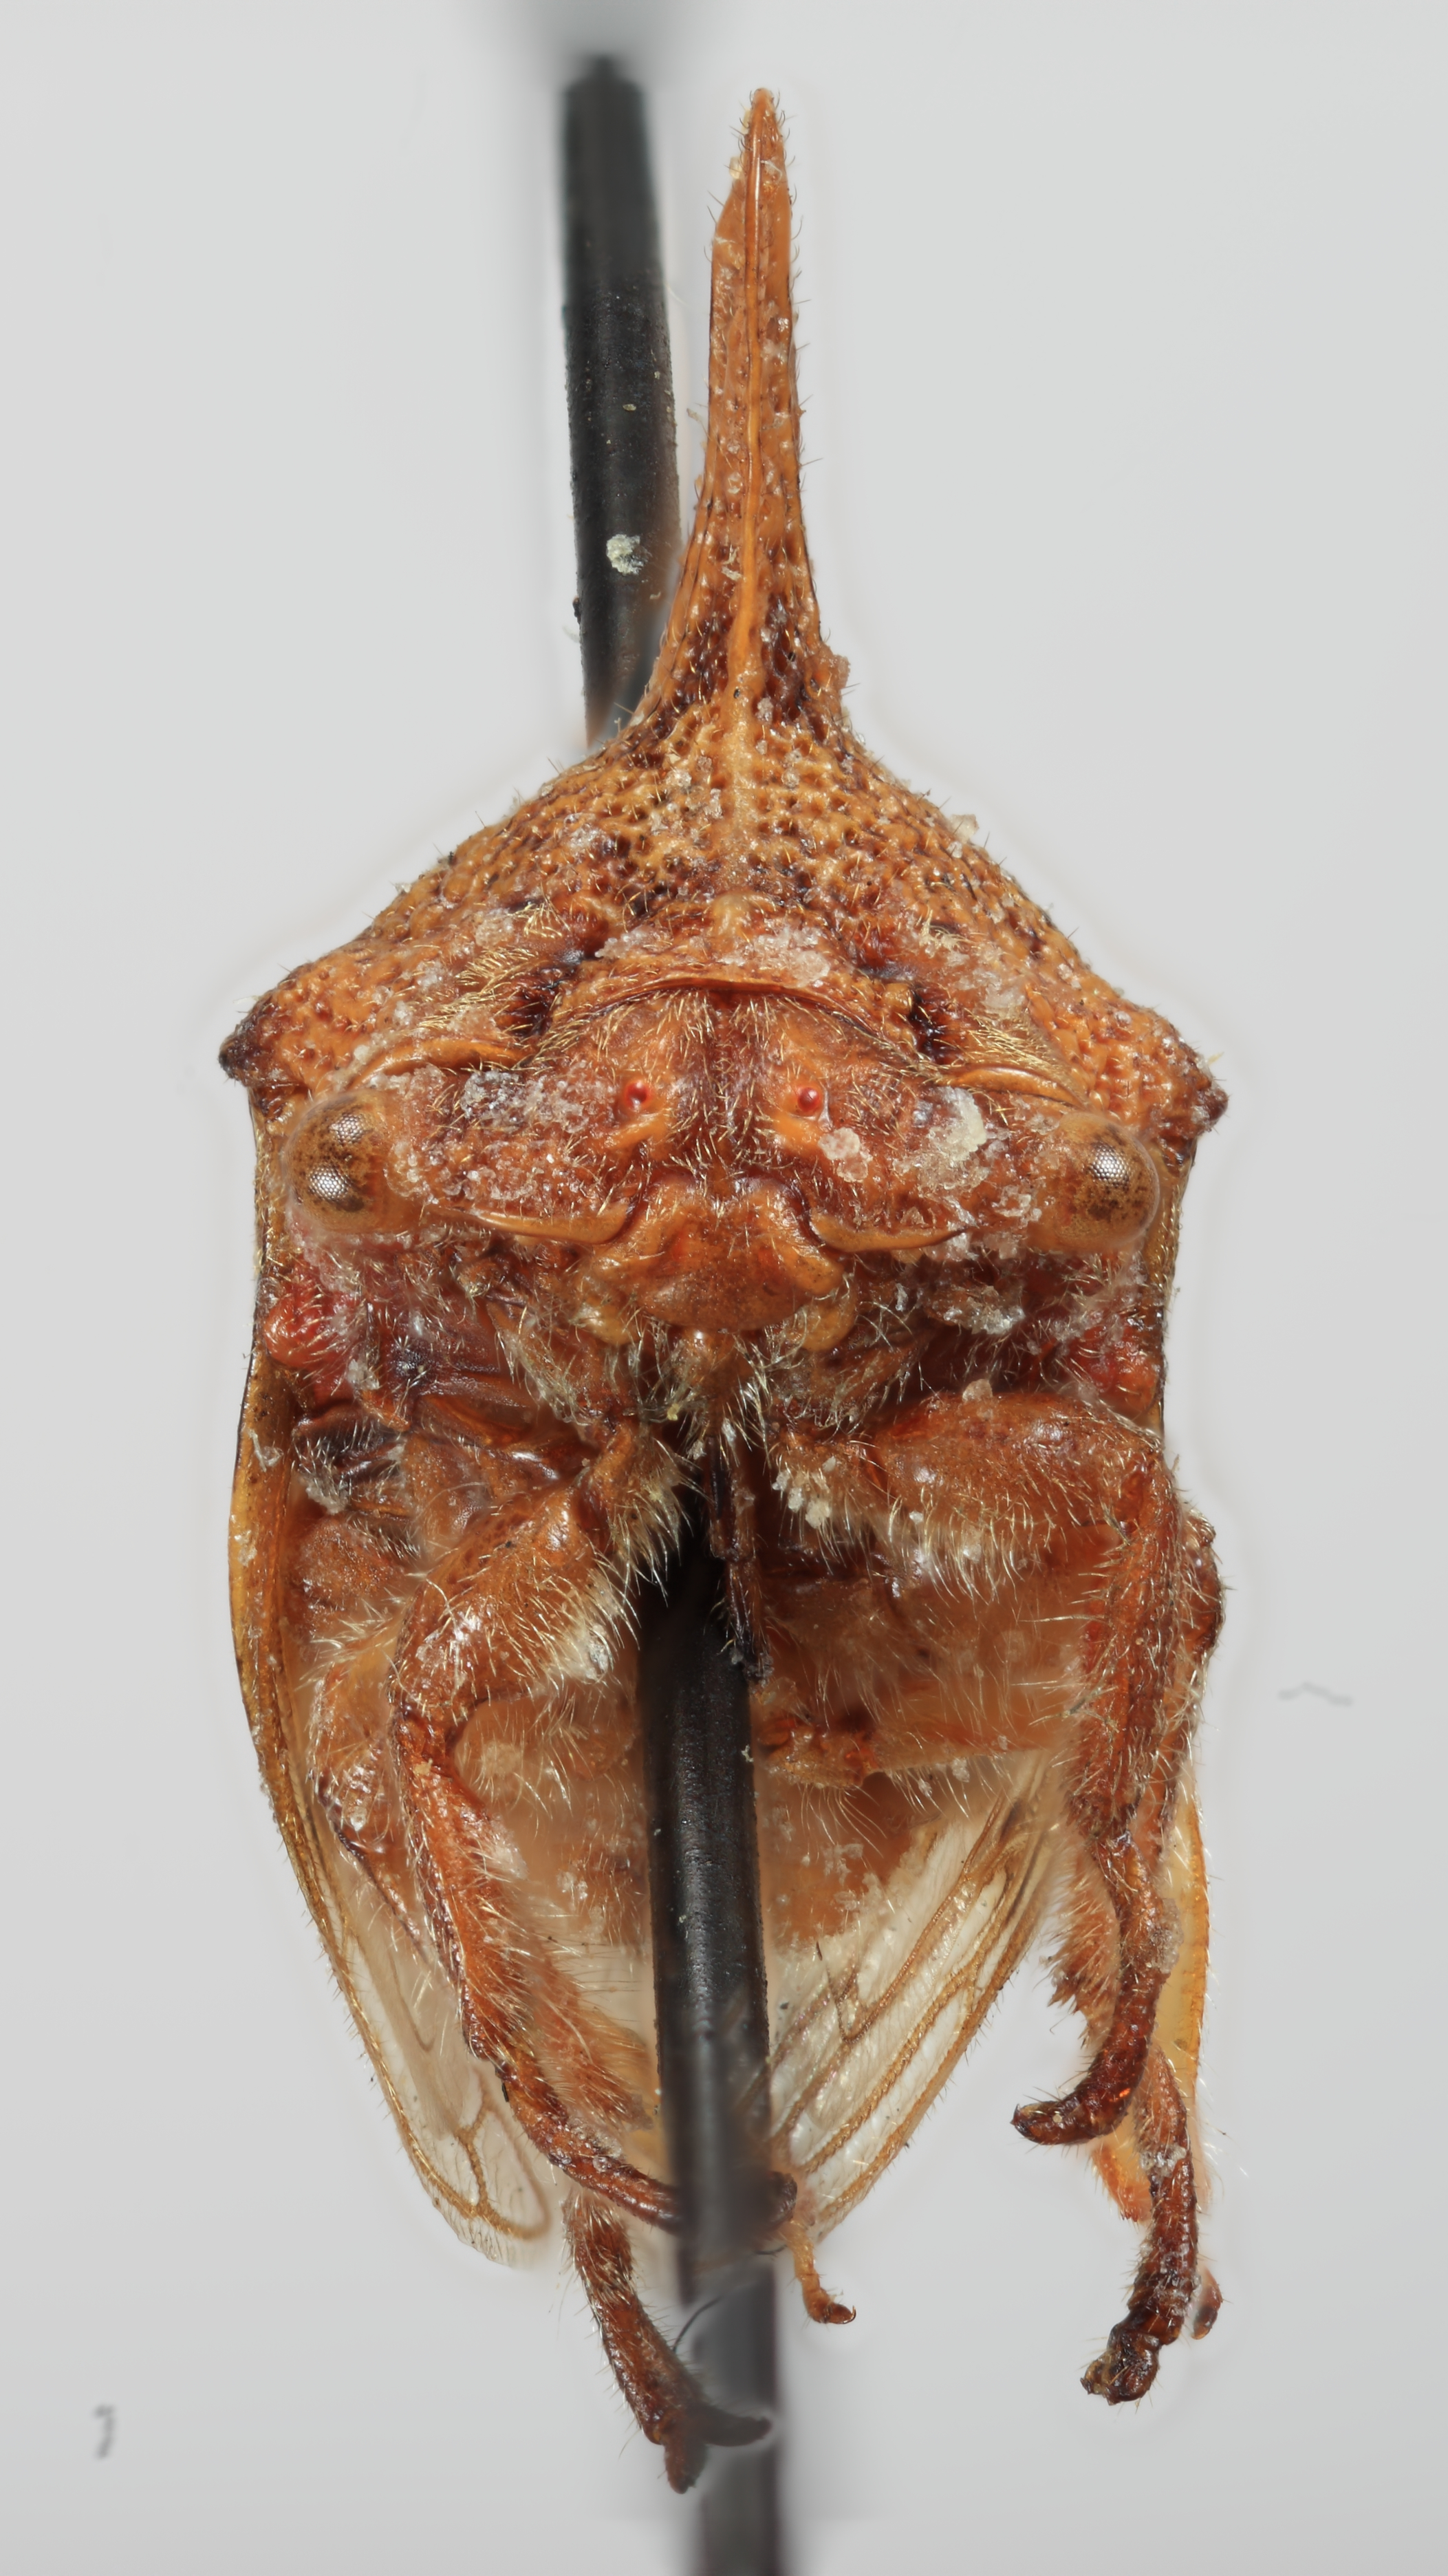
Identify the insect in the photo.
Platycotis cornuta
